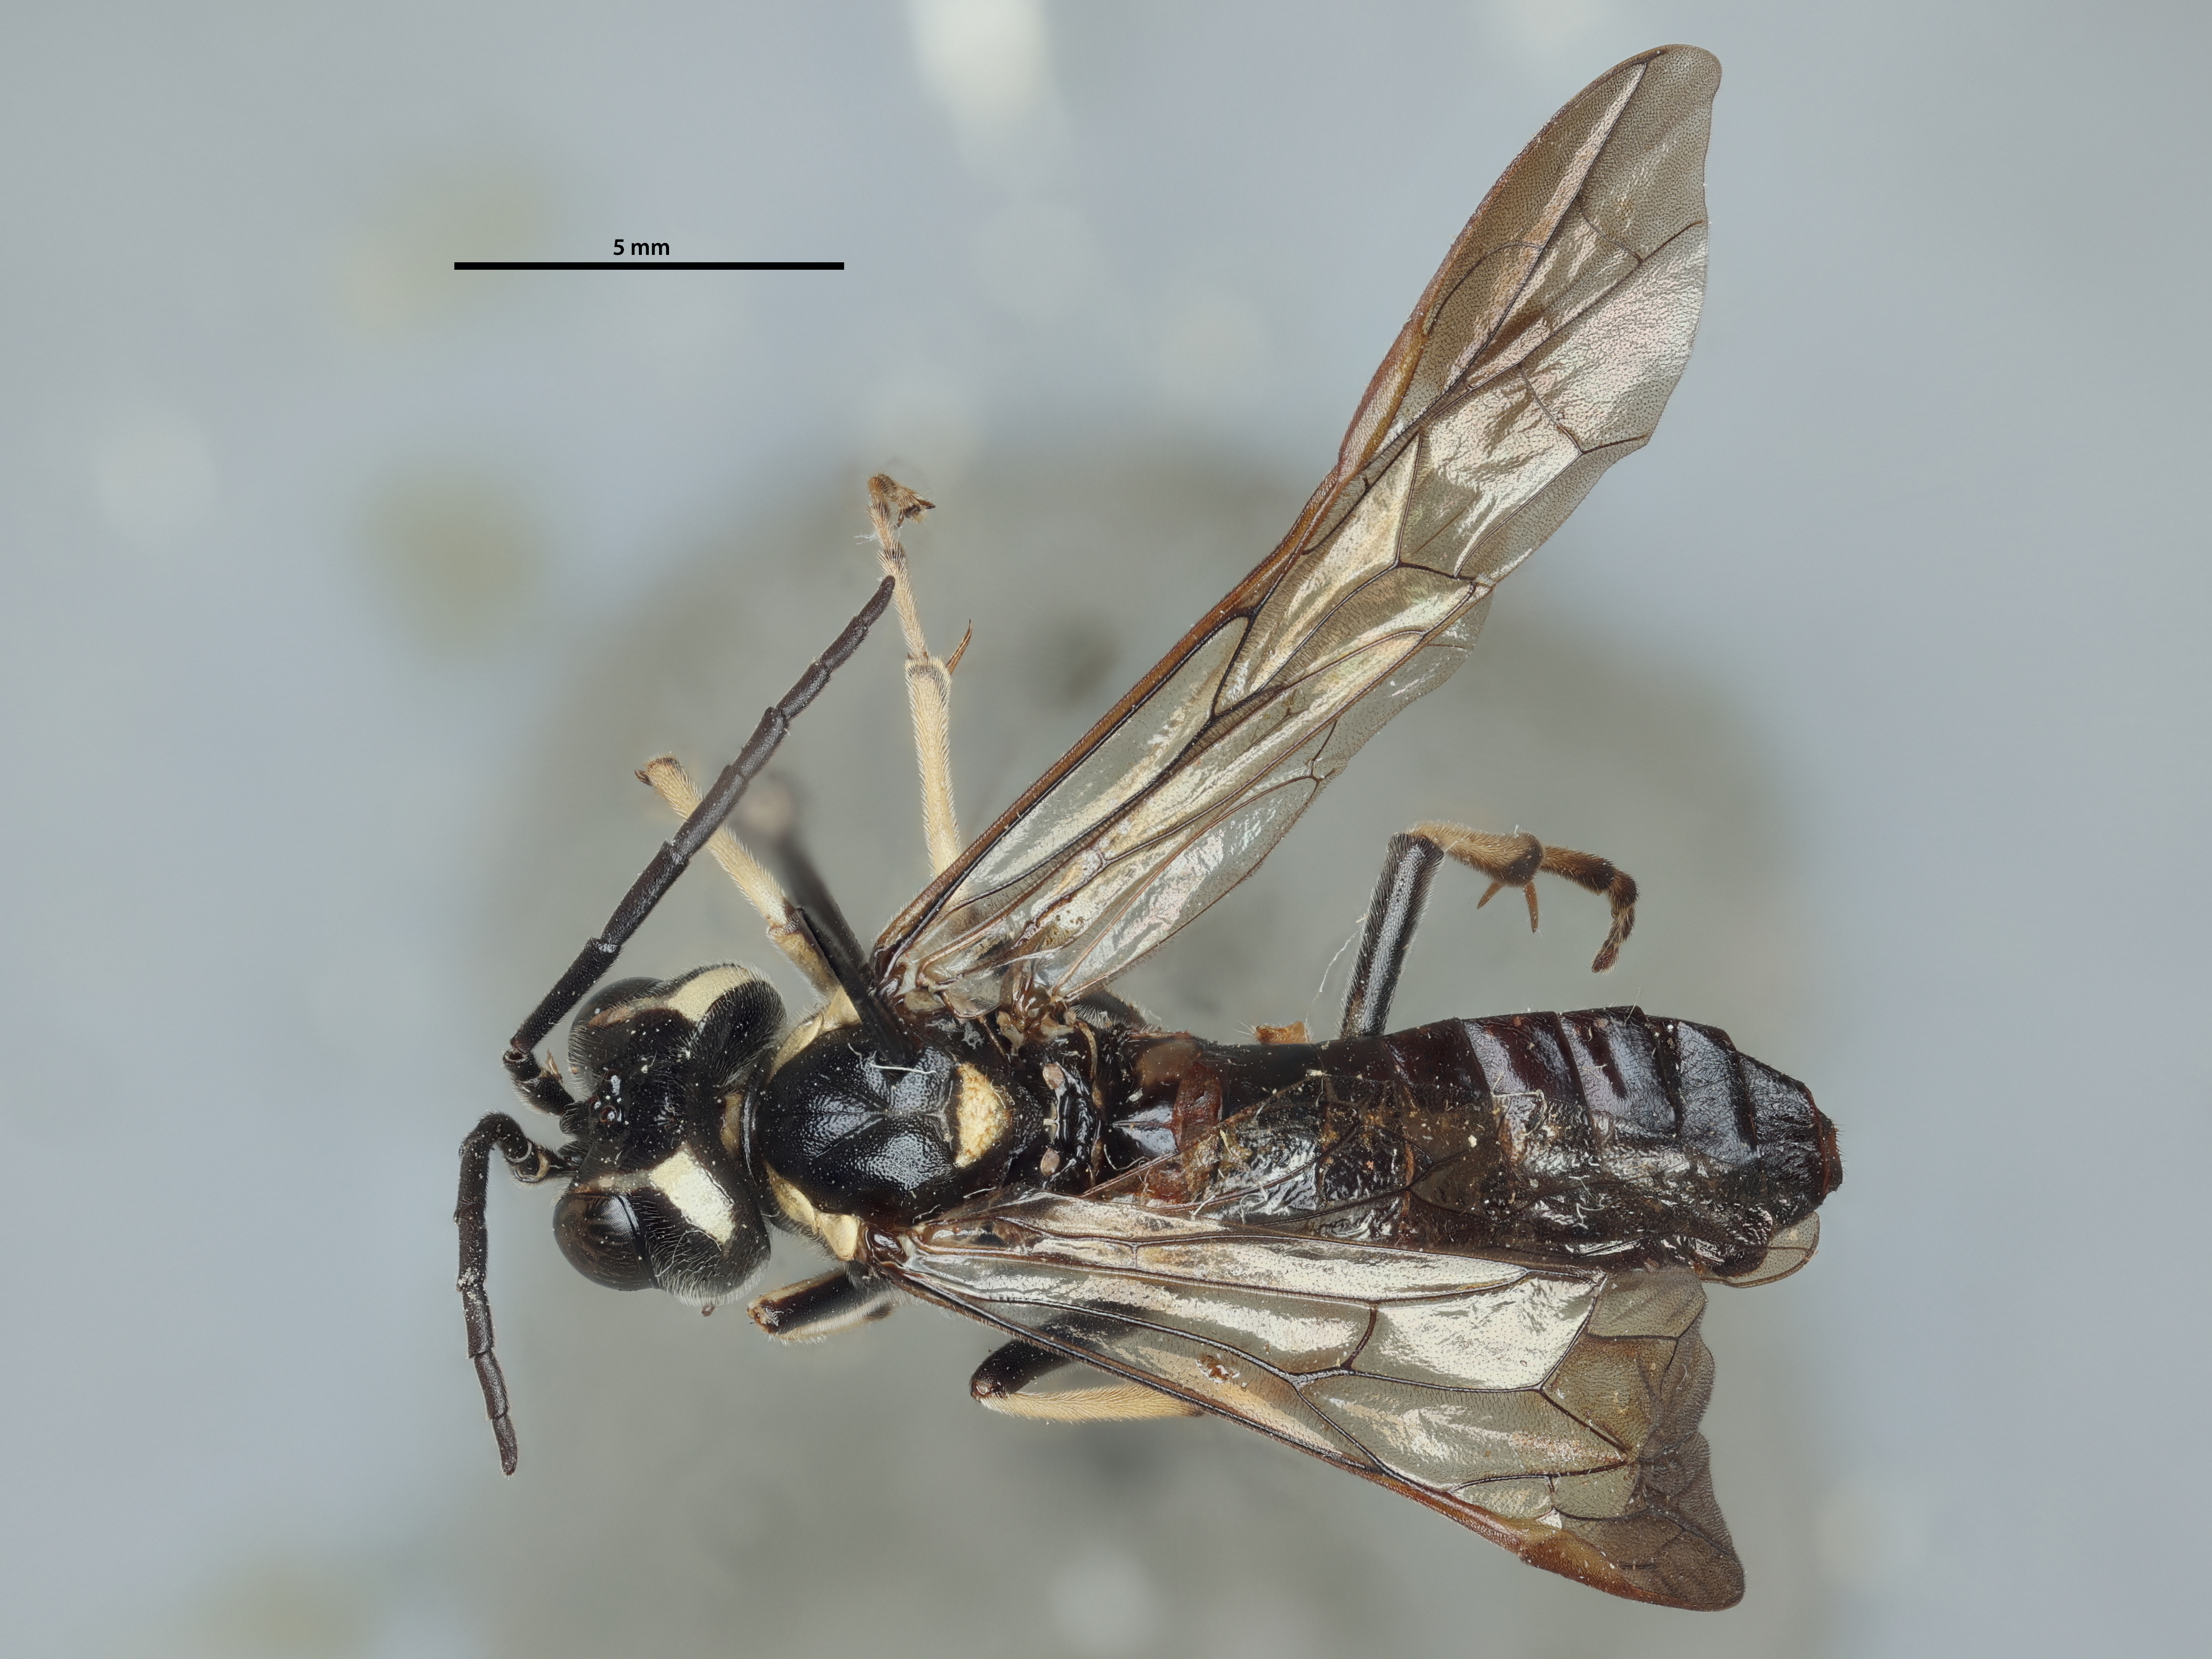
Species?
Tenthredella cockerelli
